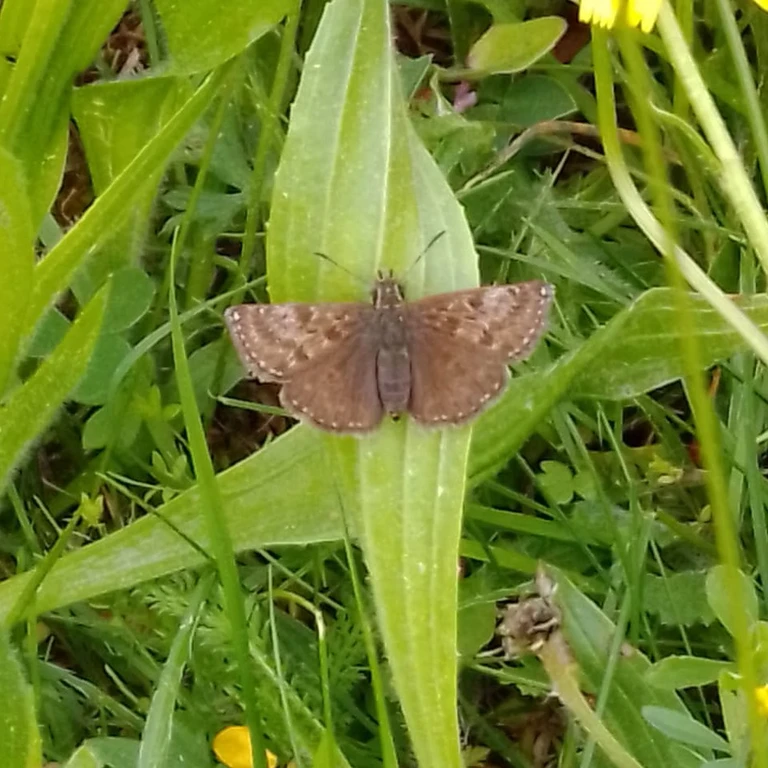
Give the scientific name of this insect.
Erynnis tages
